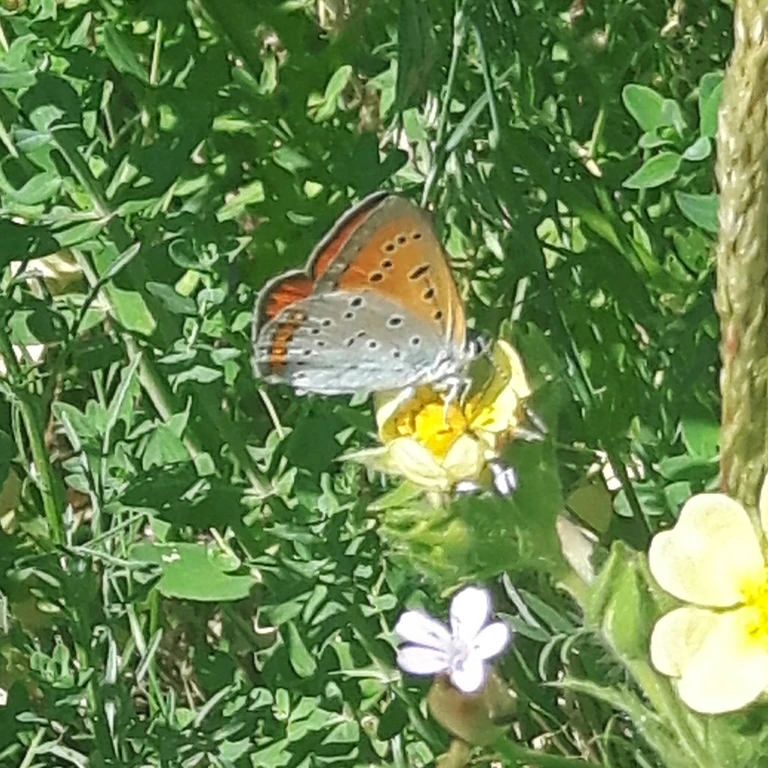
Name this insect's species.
Lycaena dispar
